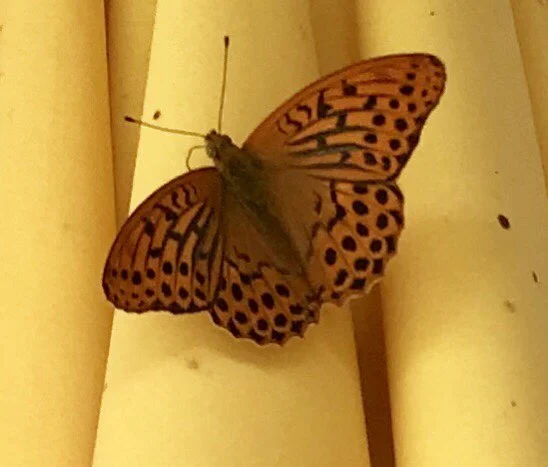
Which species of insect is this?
Argynnis paphia
